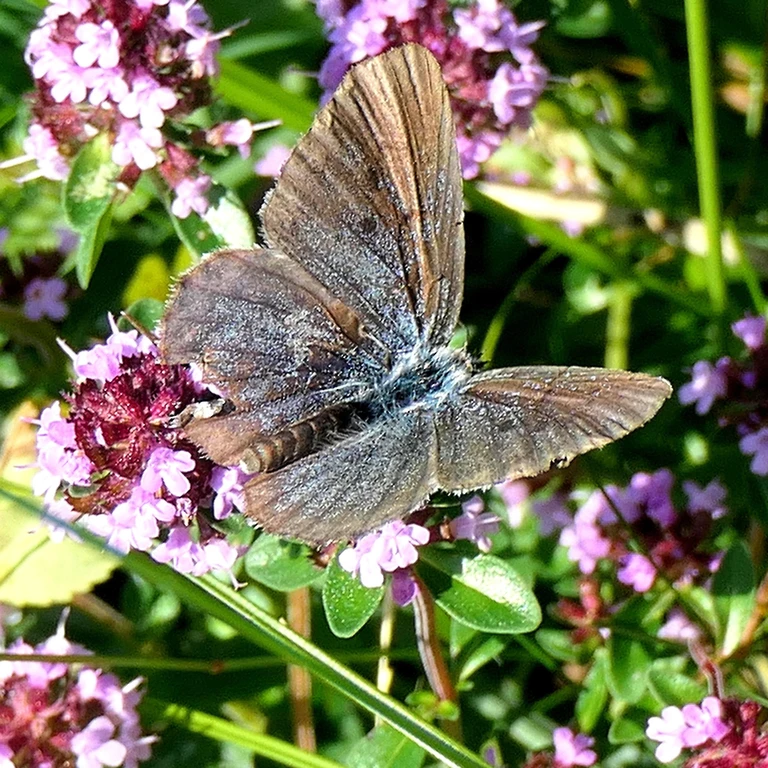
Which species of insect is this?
Phengaris arion (also Maculinea arion)
